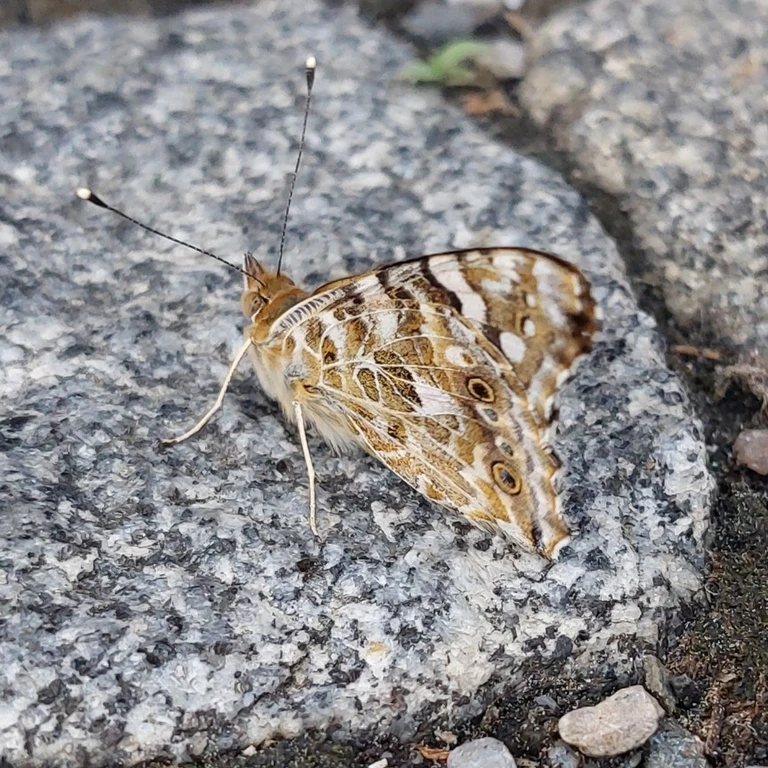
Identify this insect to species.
Vanessa cardui
